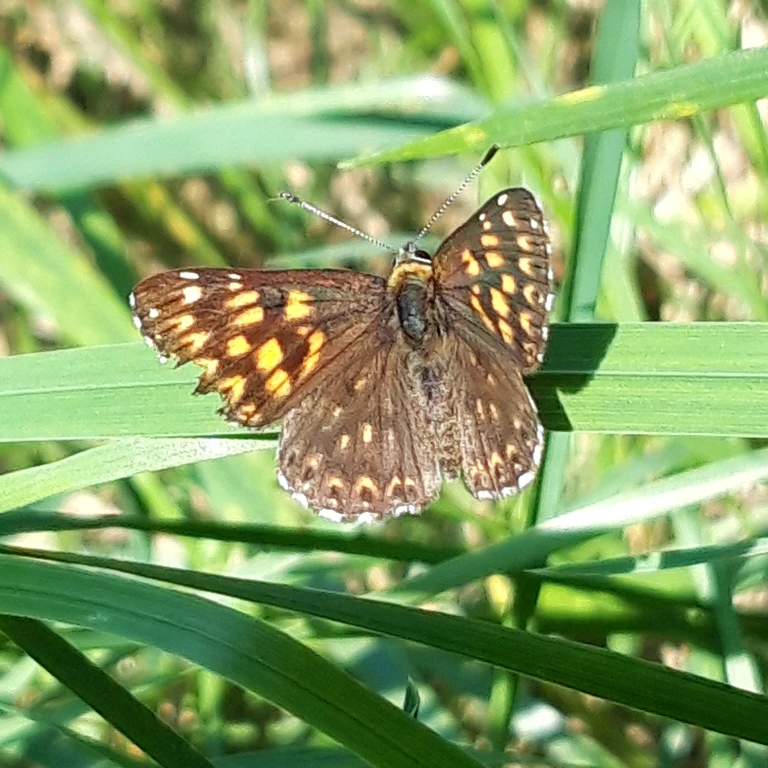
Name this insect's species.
Hamearis lucina
